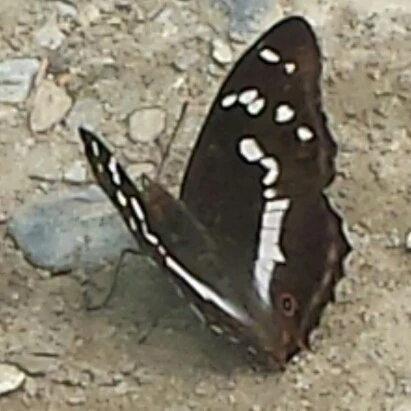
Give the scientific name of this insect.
Apatura iris
